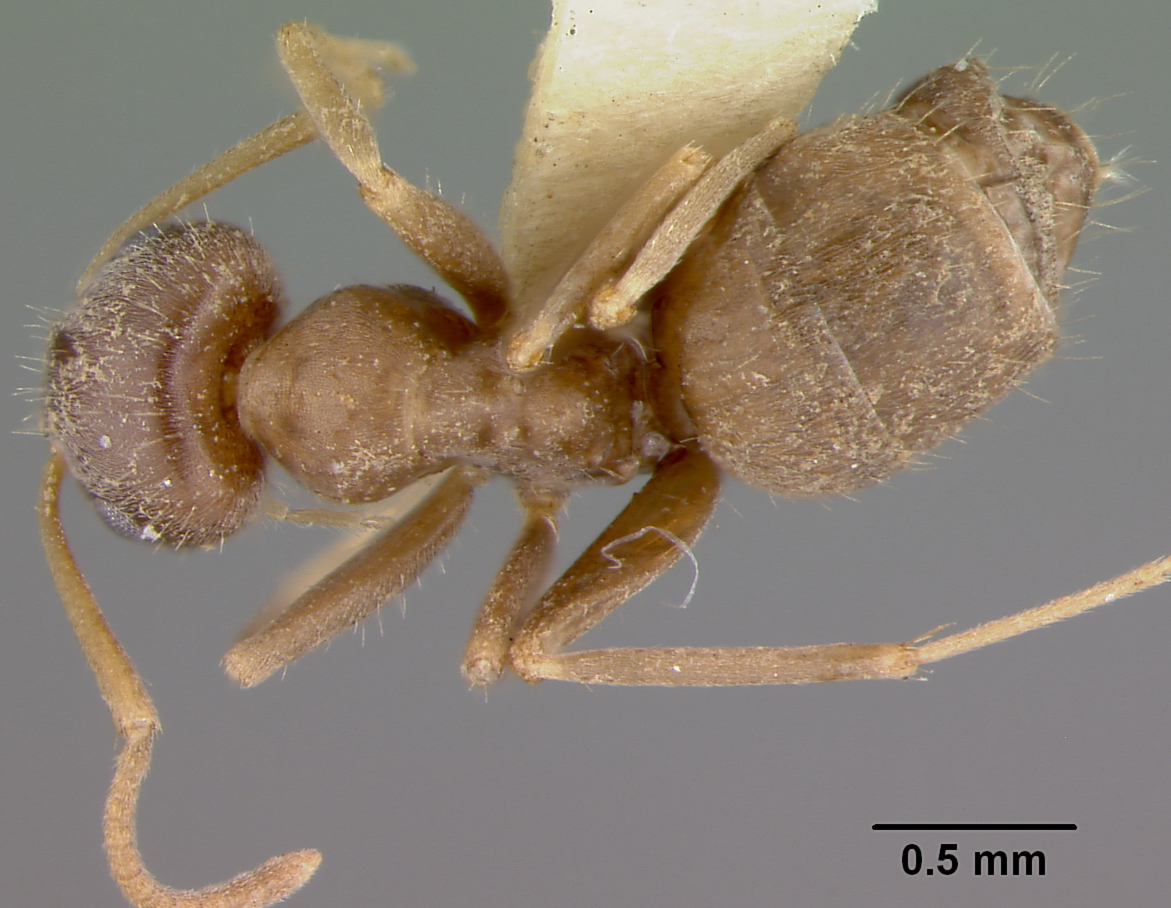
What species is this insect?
Lasius alienus
